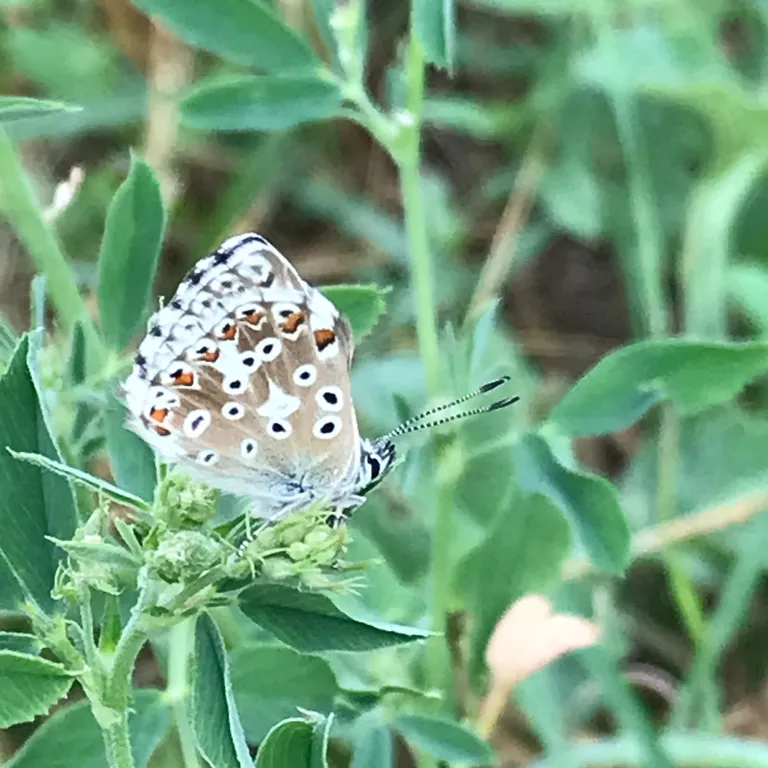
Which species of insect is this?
Lysandra coridon
